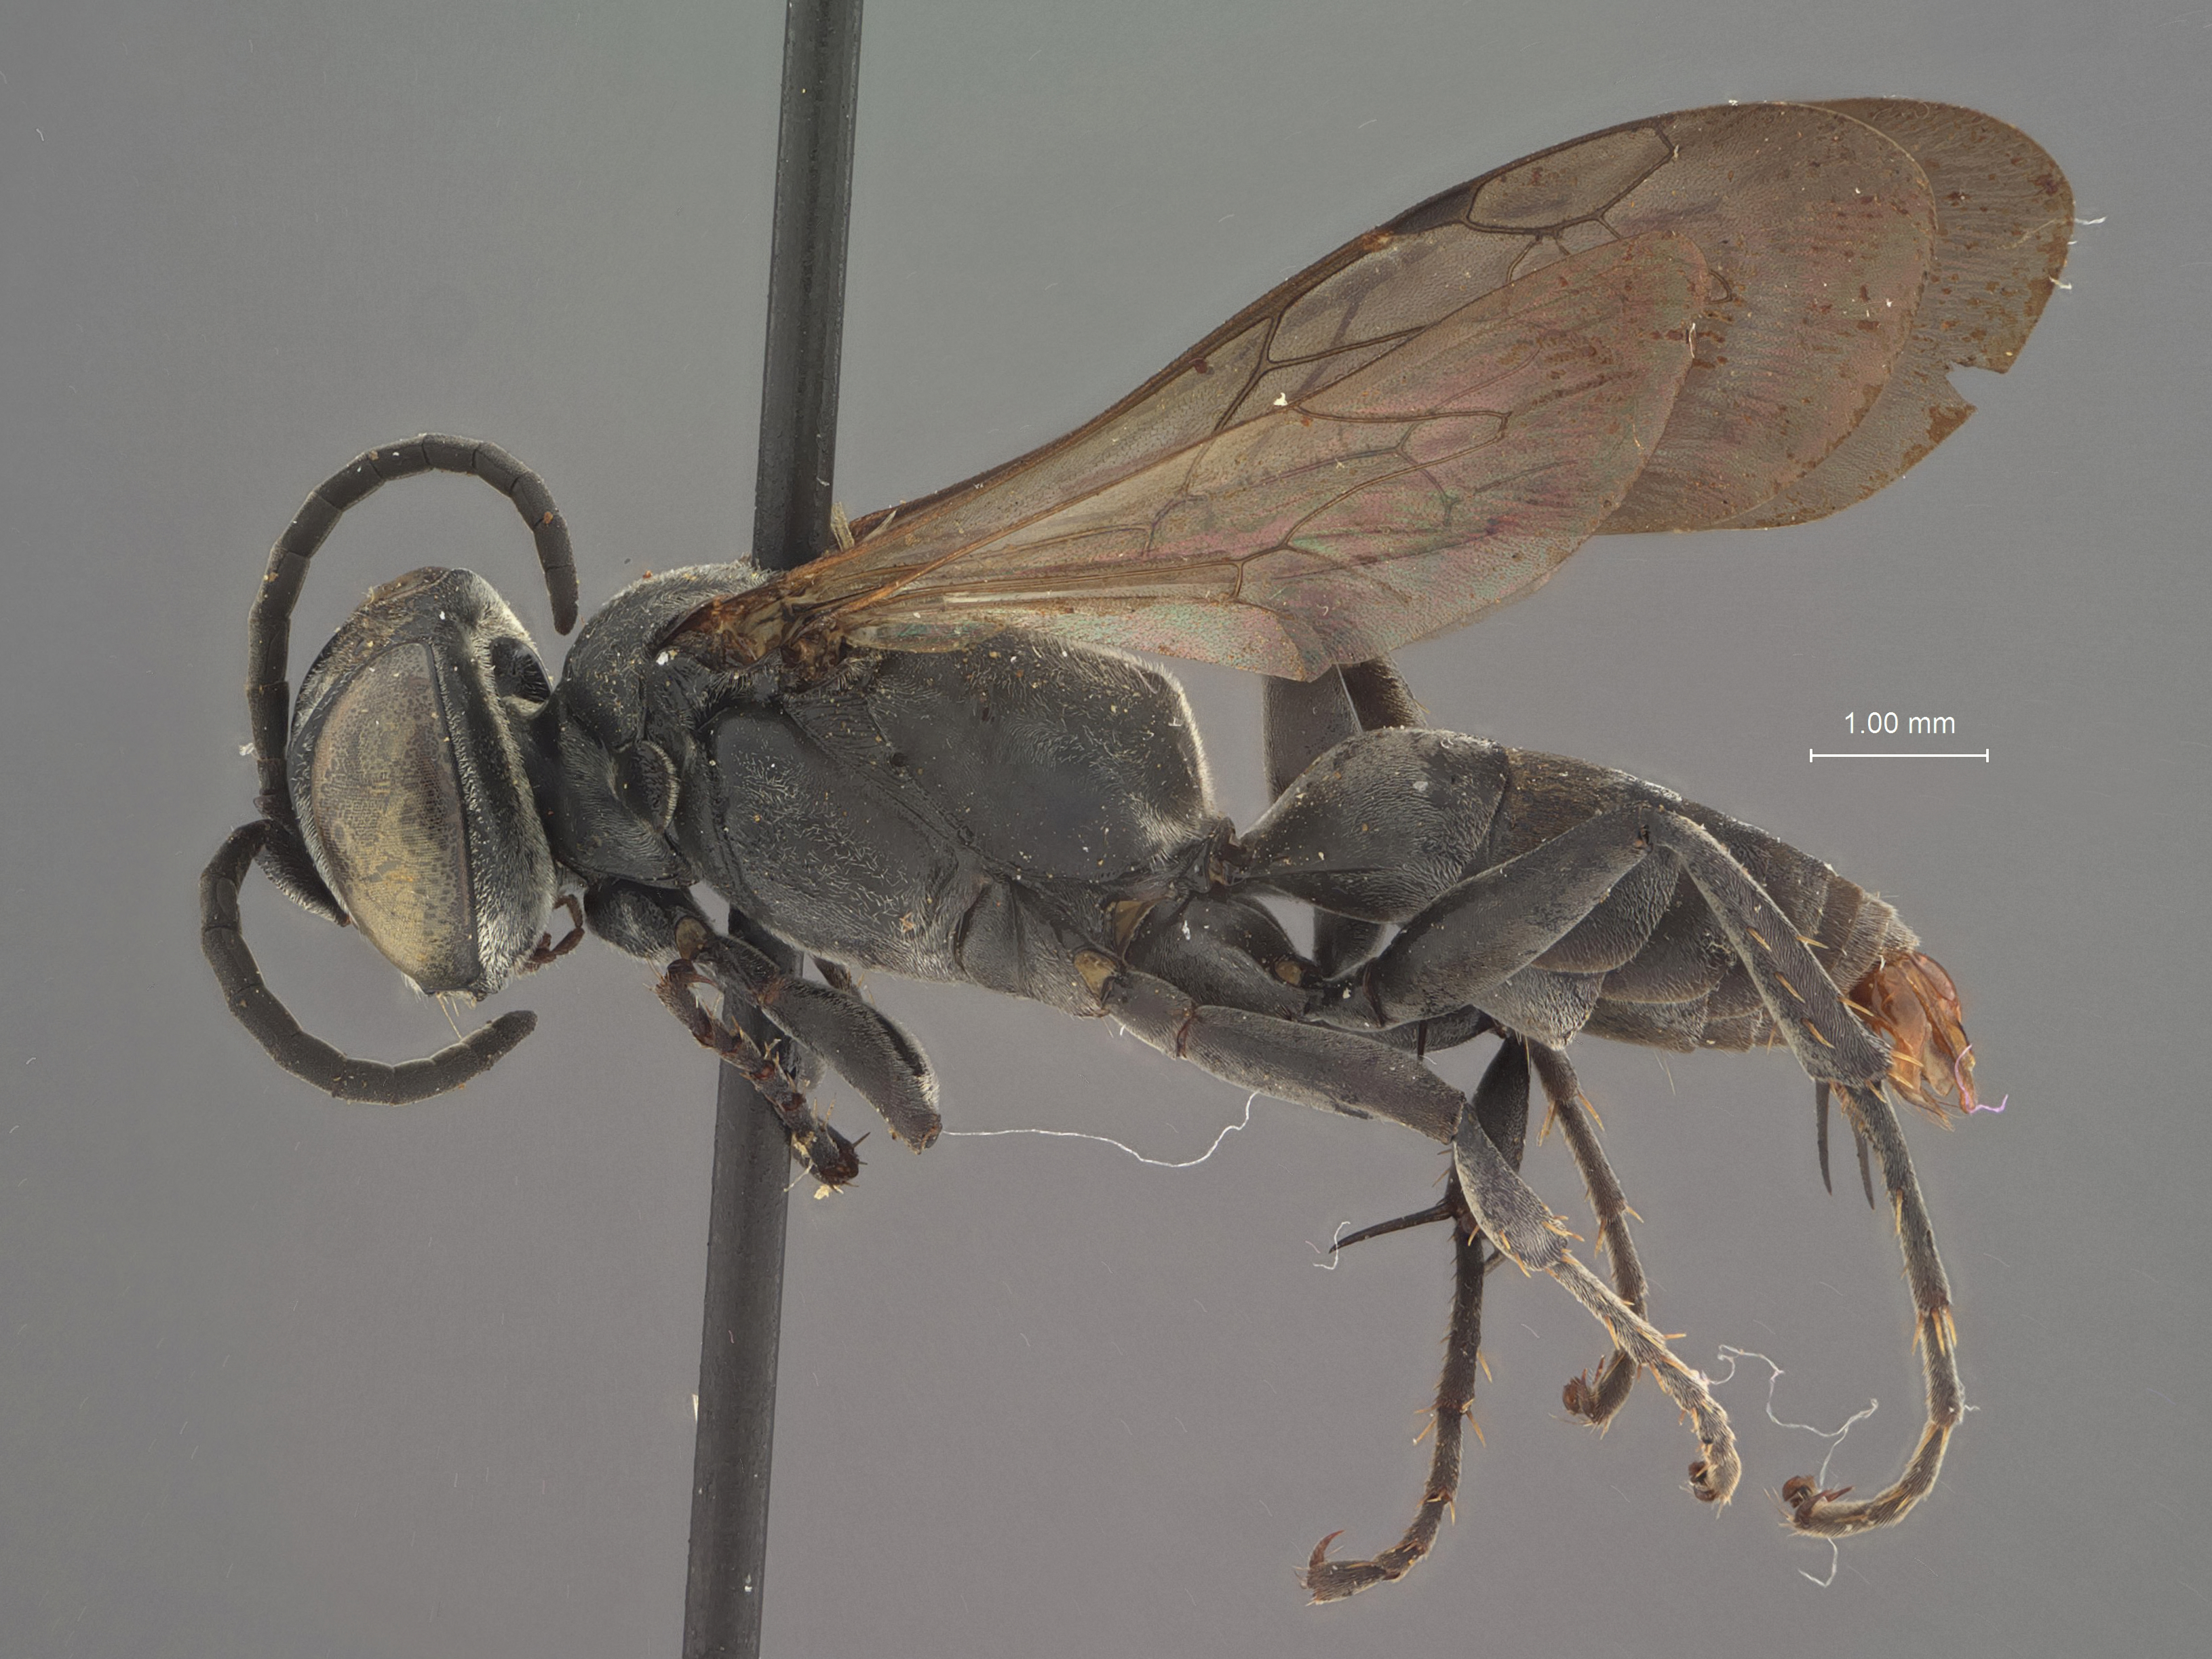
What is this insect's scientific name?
Liris liparus
